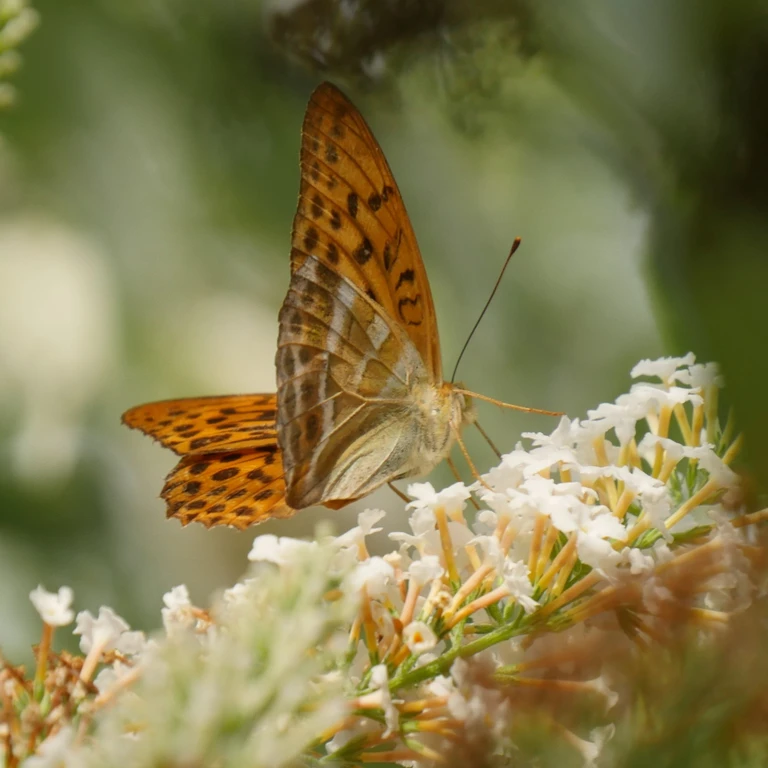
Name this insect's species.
Argynnis paphia
